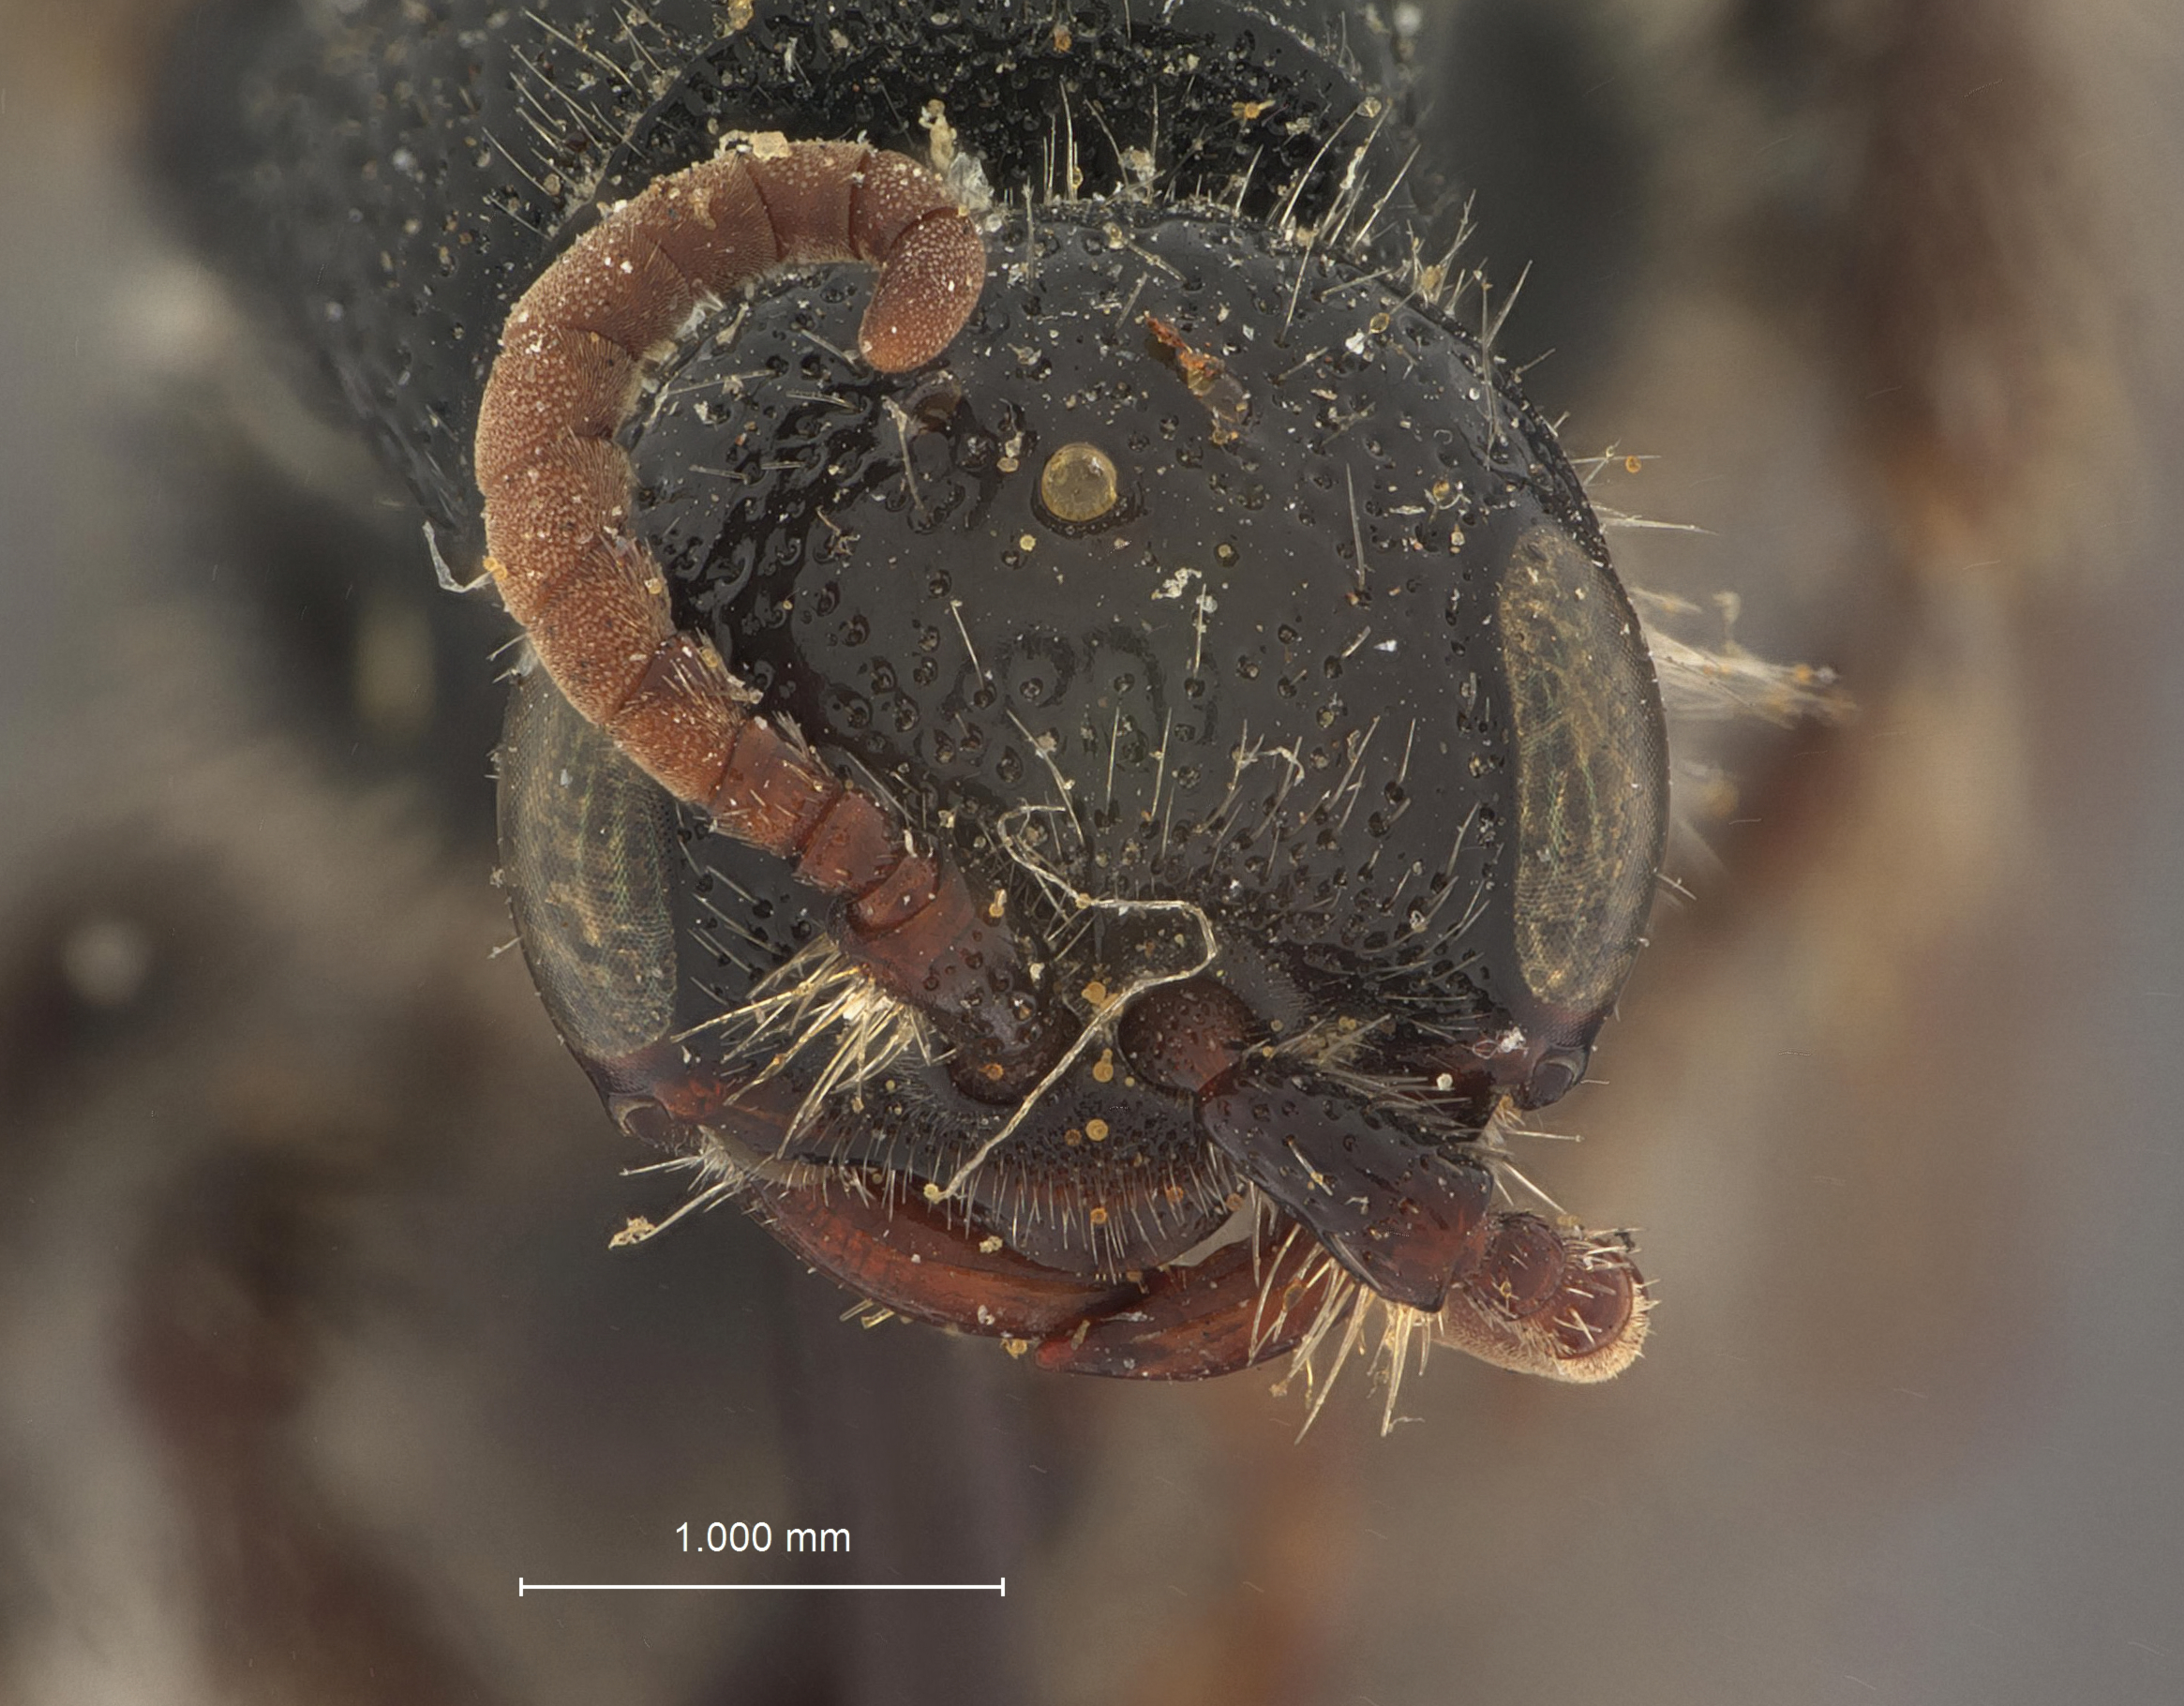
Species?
Neotiphia crawfordi
